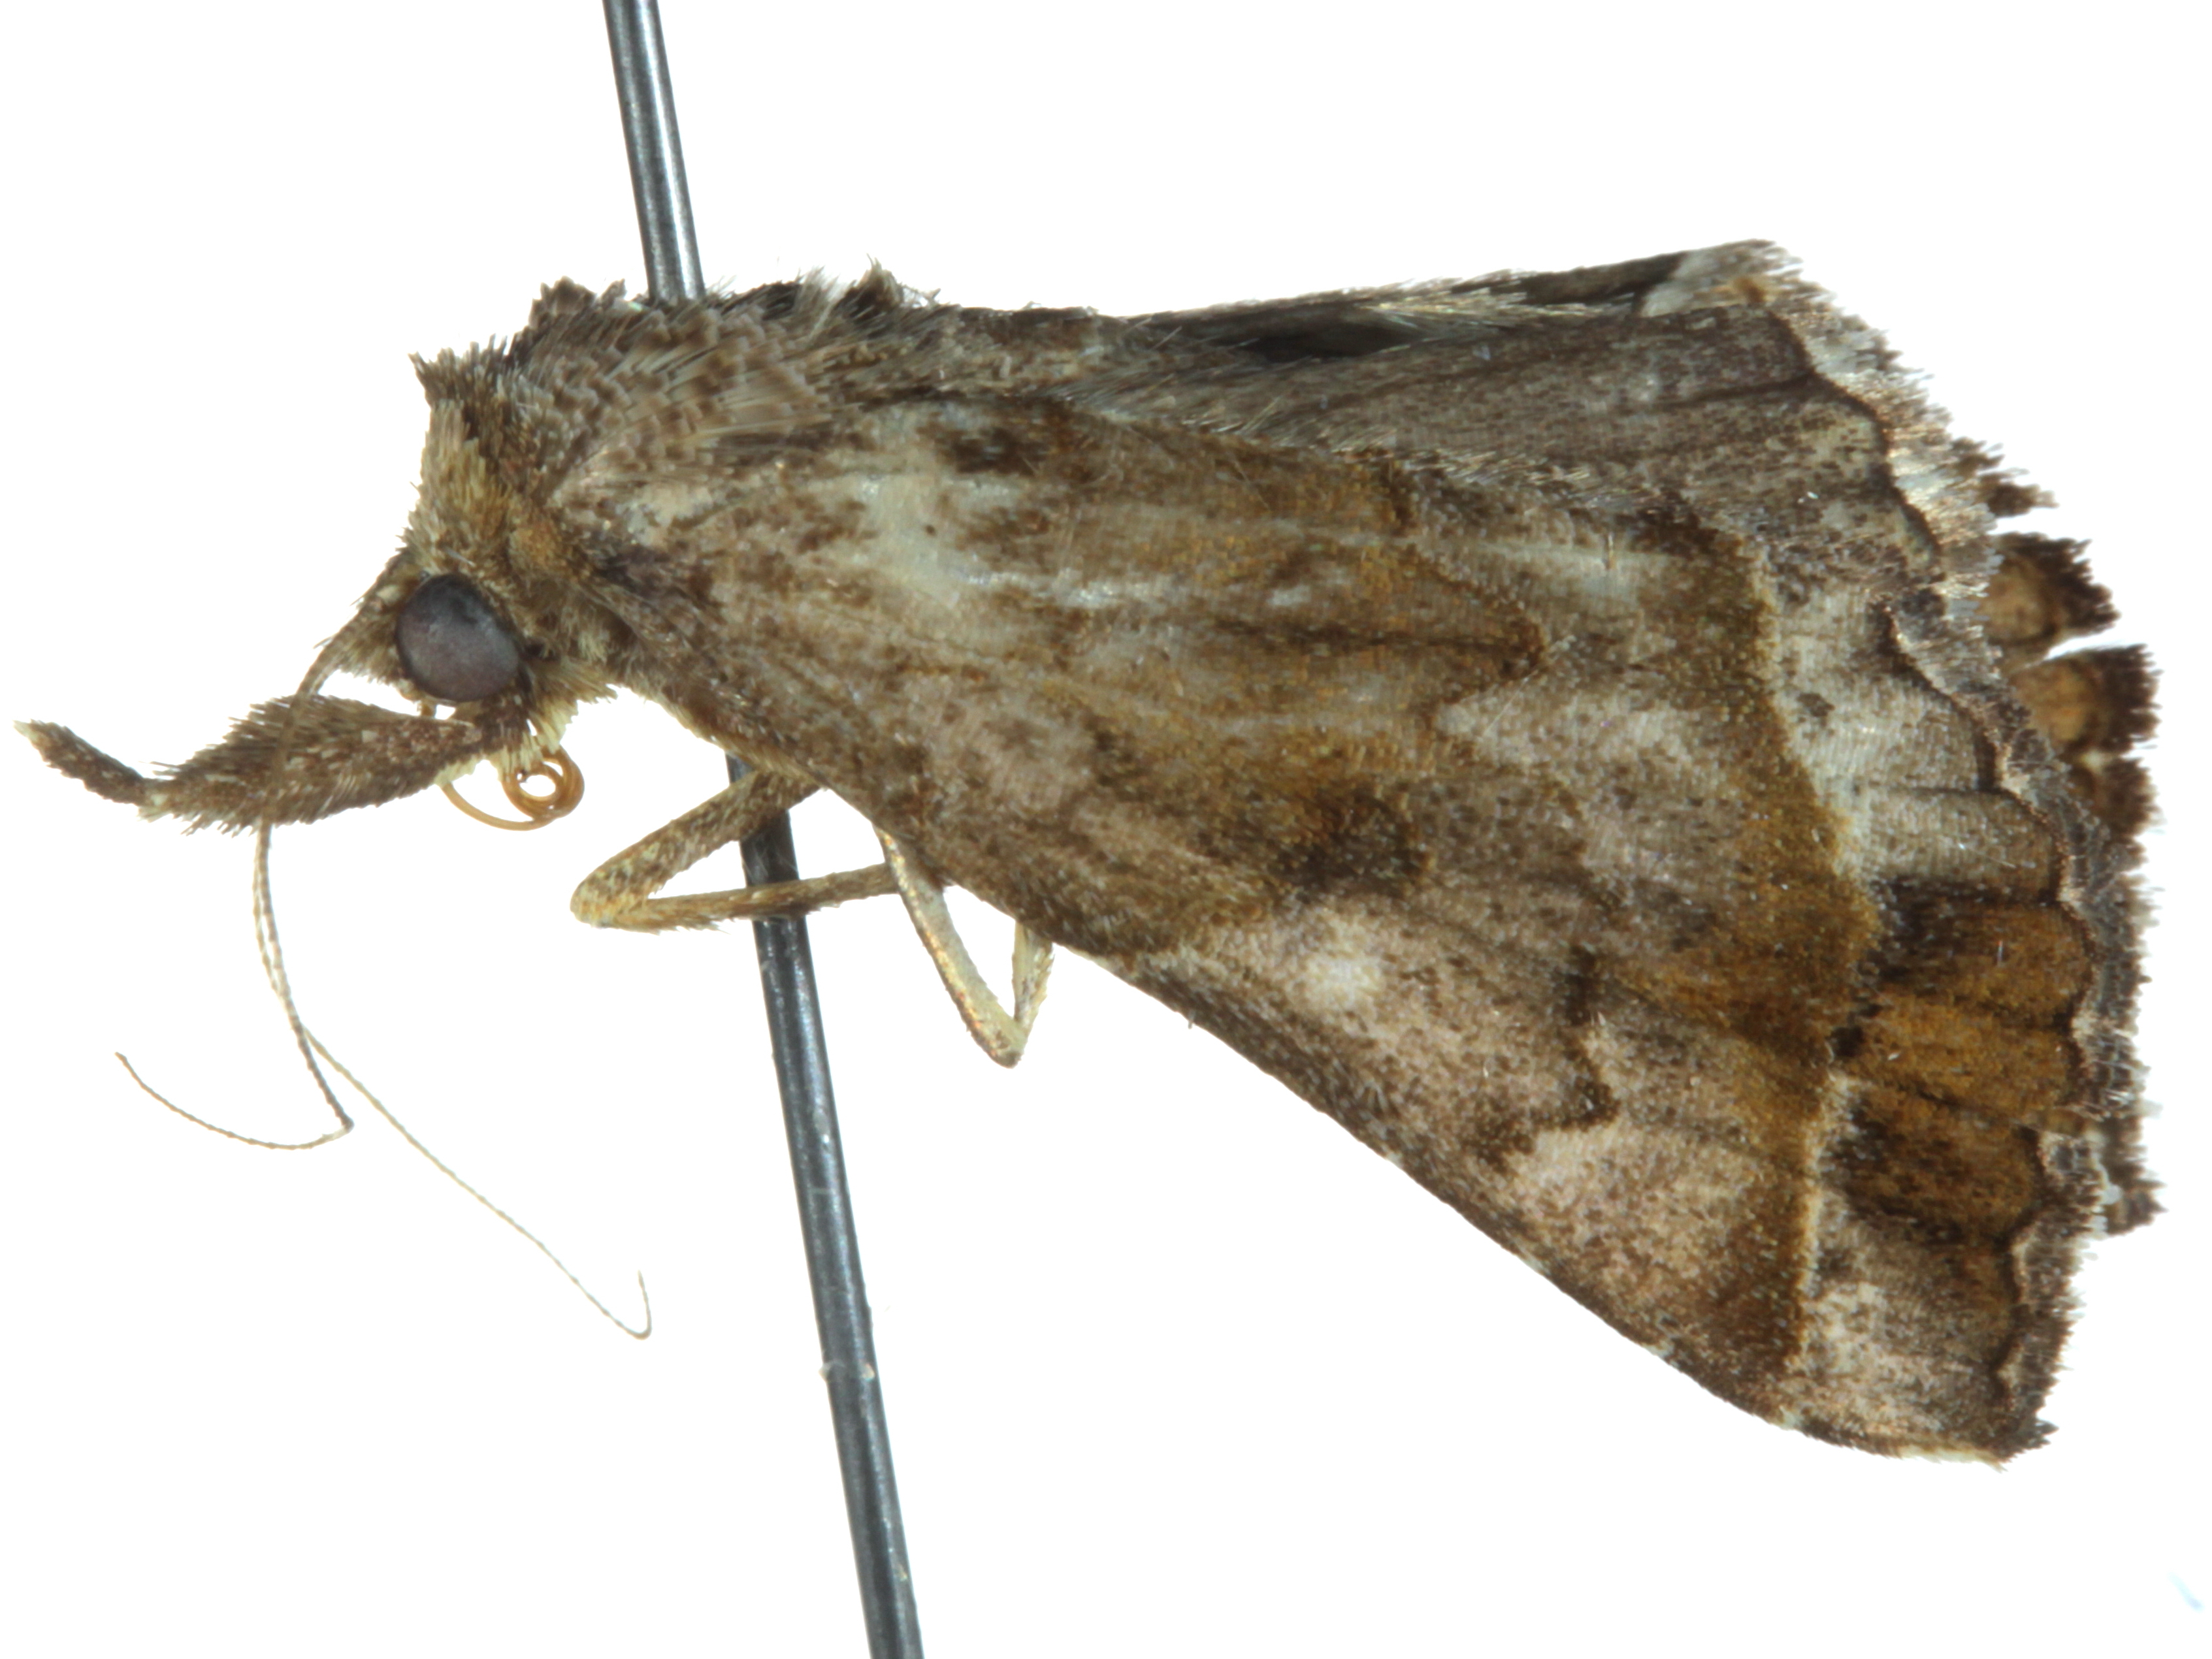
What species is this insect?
Radara thermeola
